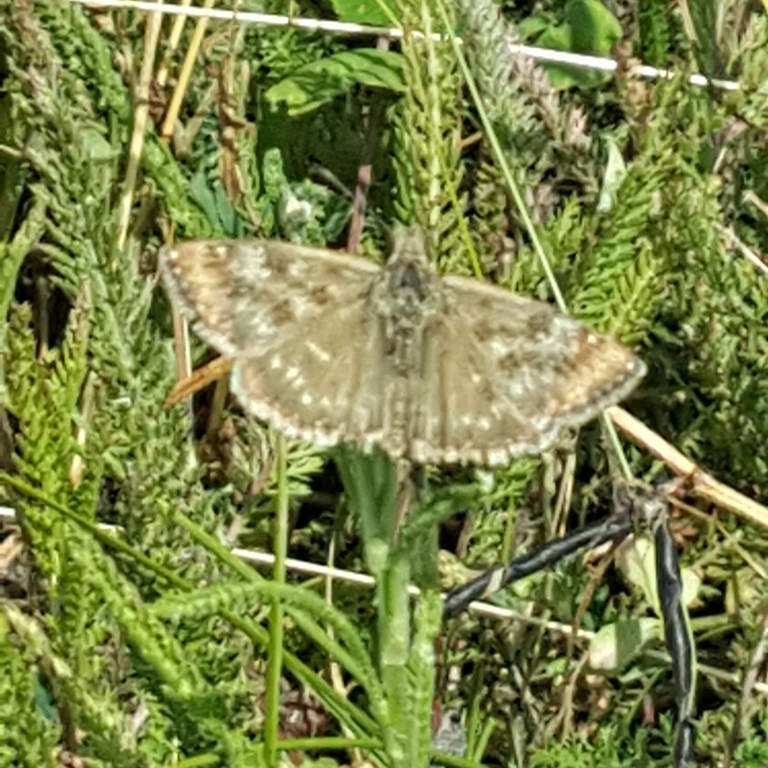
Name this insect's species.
Erynnis tages
